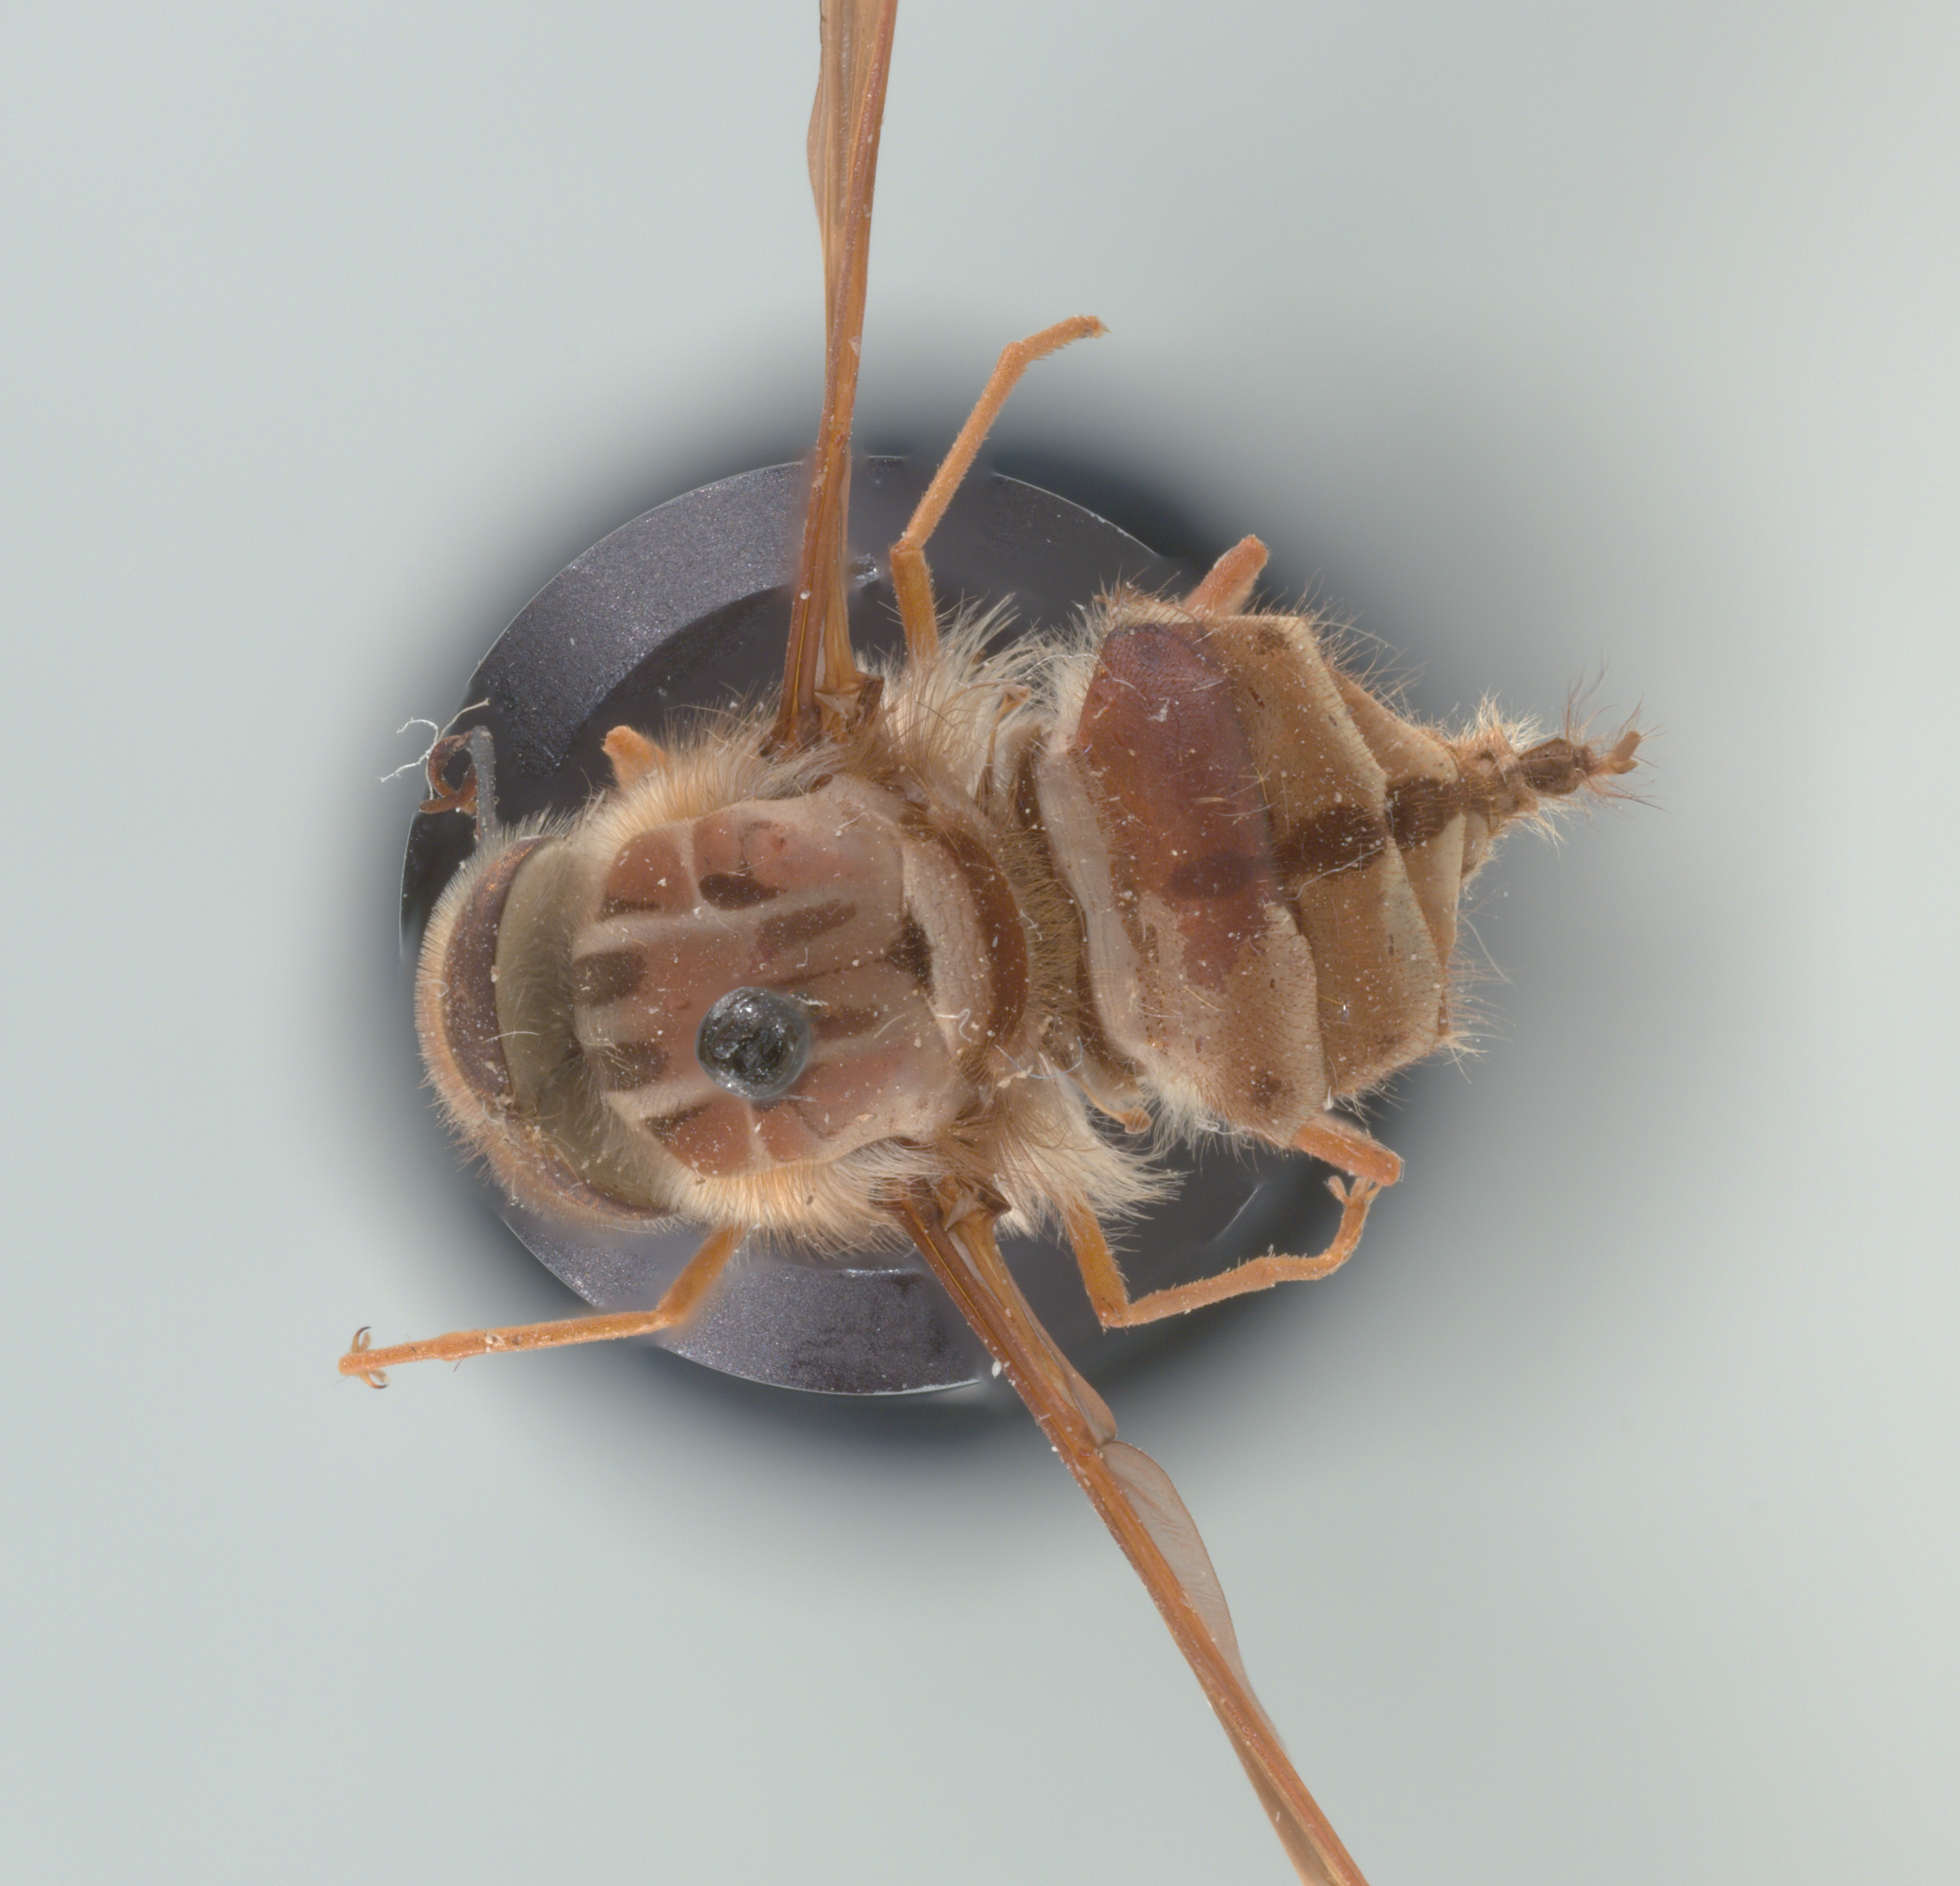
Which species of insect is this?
Hirmoneura nubipennis (also Trichophthalma nubipennis)
